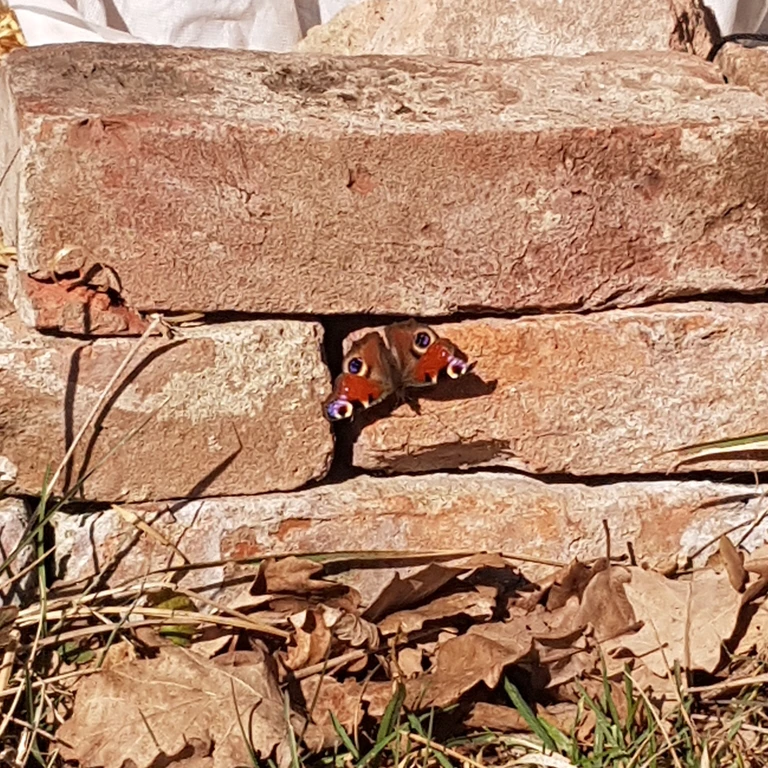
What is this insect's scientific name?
Aglais io
